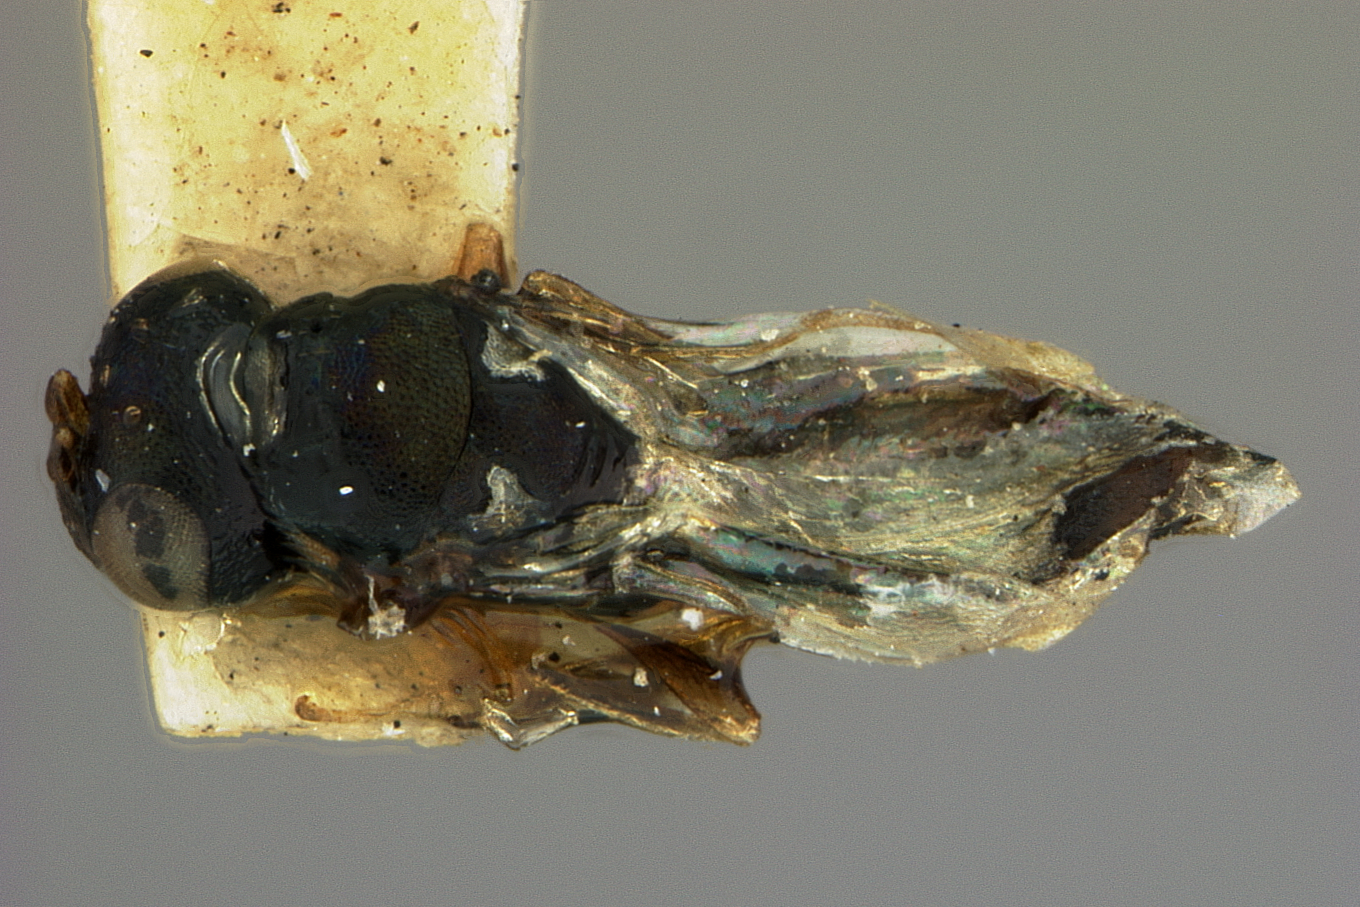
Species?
Arthrolytus pimplae
